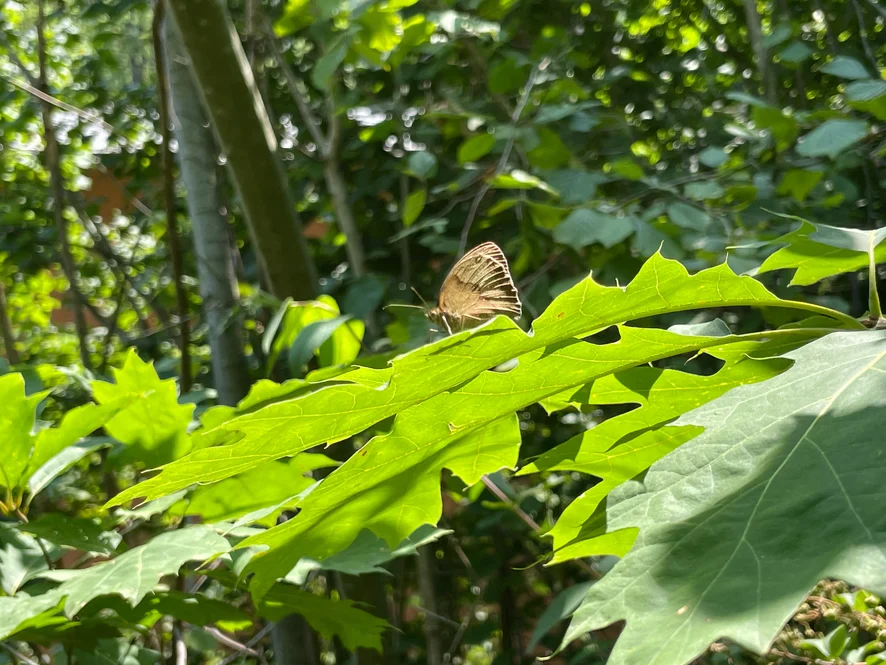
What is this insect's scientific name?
Maniola jurtina
